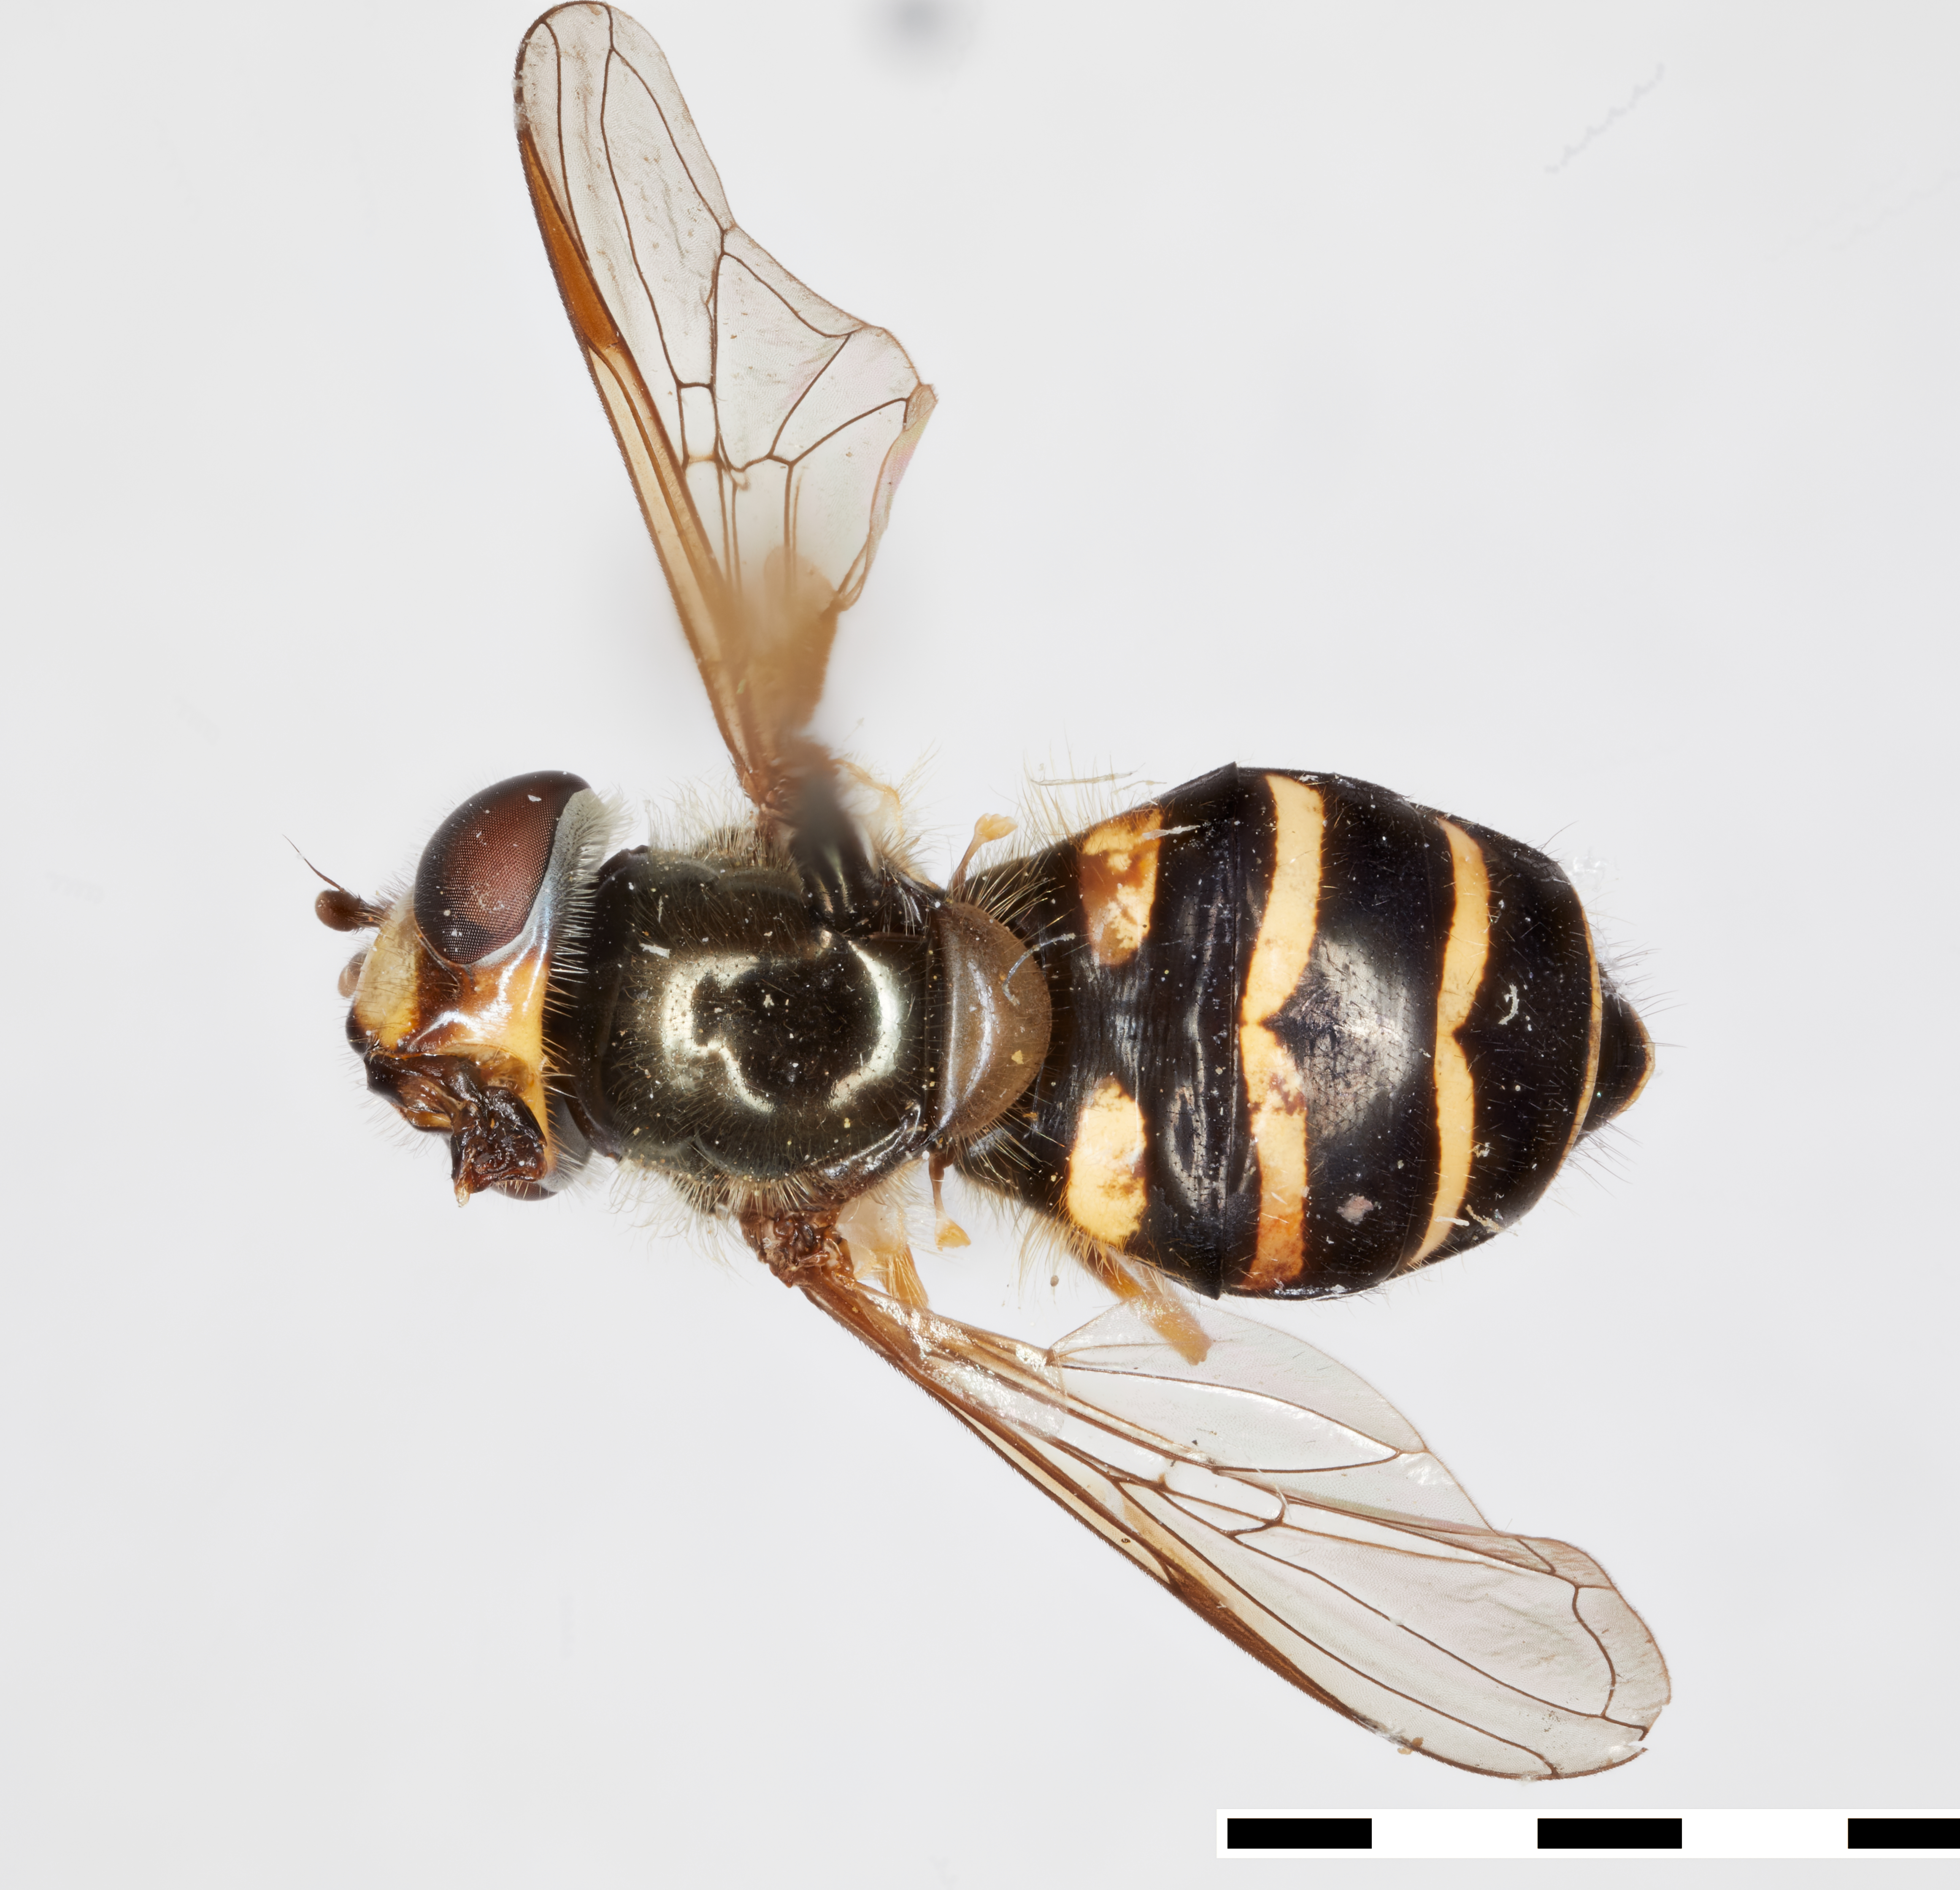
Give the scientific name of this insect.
Dasysyrphus richardi
